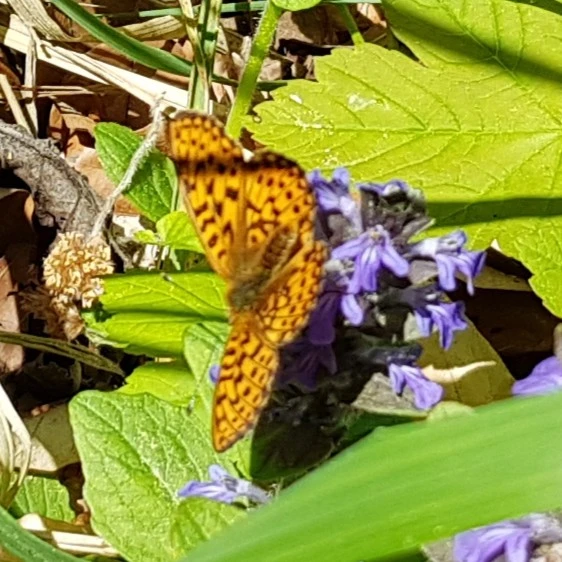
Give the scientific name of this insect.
Boloria euphrosyne (also Clossiana euphrosyne)
